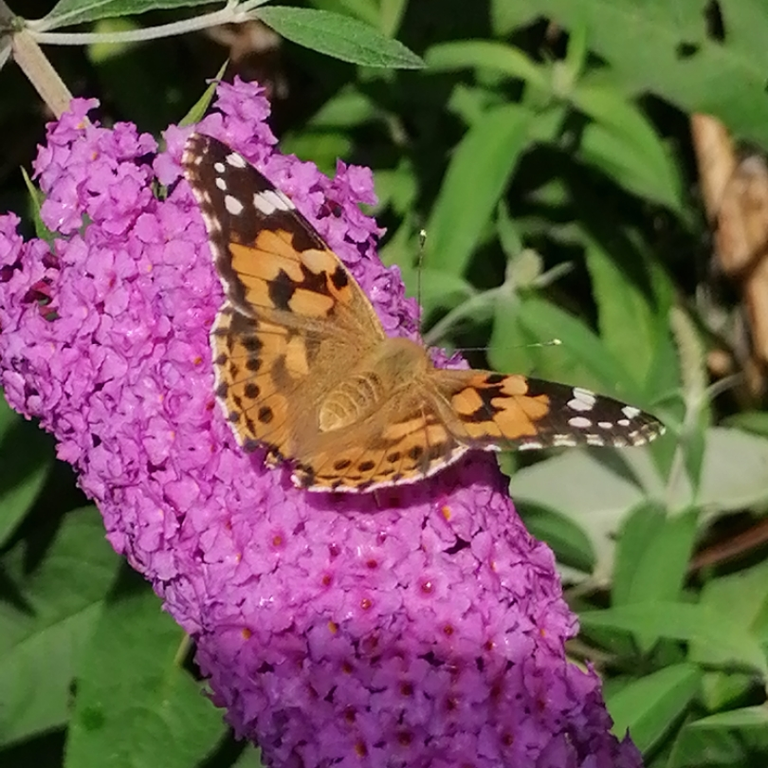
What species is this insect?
Vanessa cardui
